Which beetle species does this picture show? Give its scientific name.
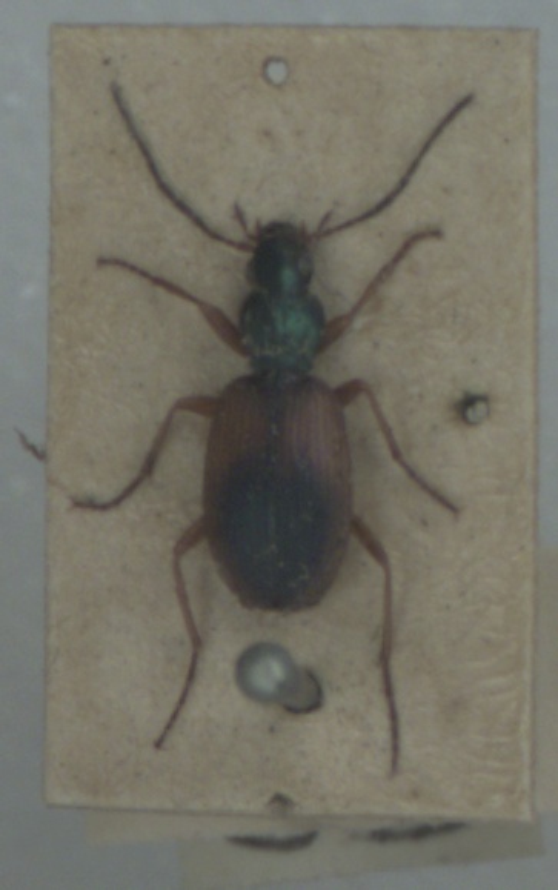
Anchomenus dorsalis
